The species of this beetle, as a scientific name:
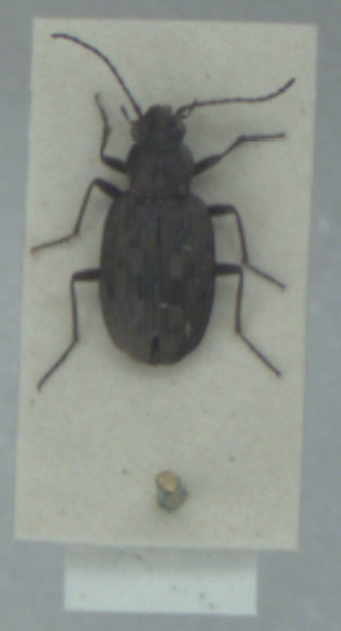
Bembidion litorale
